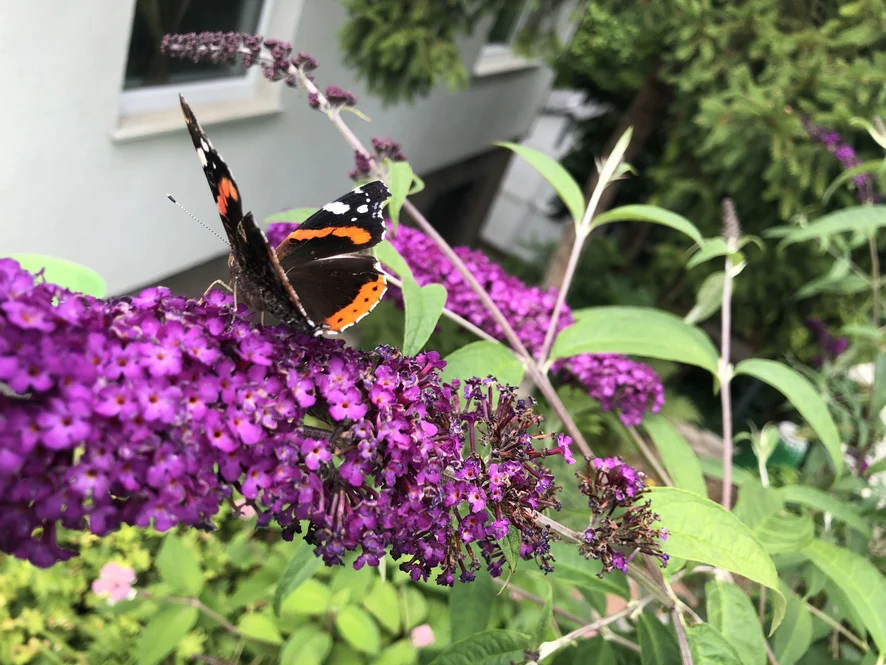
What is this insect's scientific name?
Vanessa atalanta
